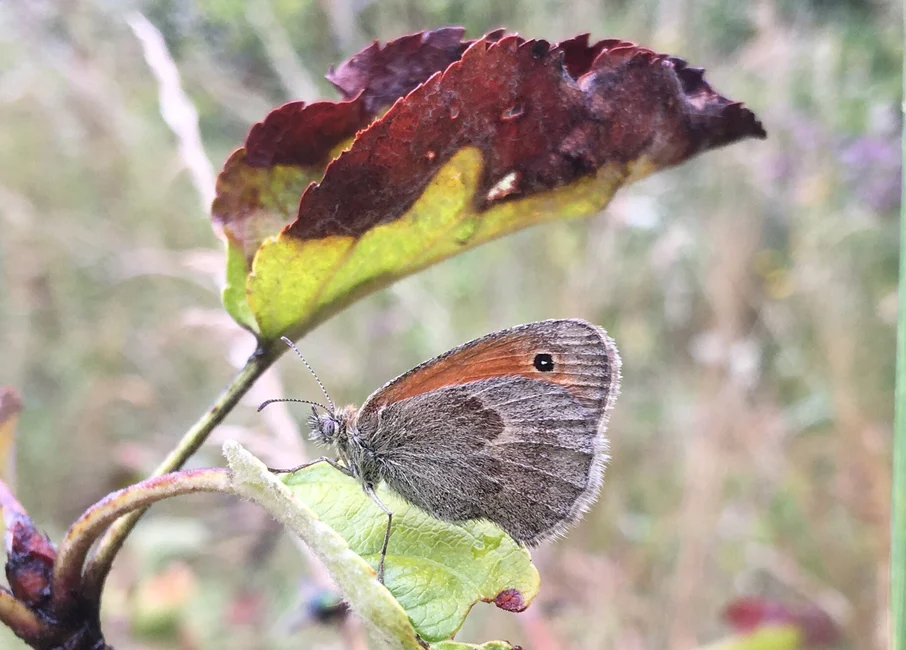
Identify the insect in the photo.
Coenonympha pamphilus
